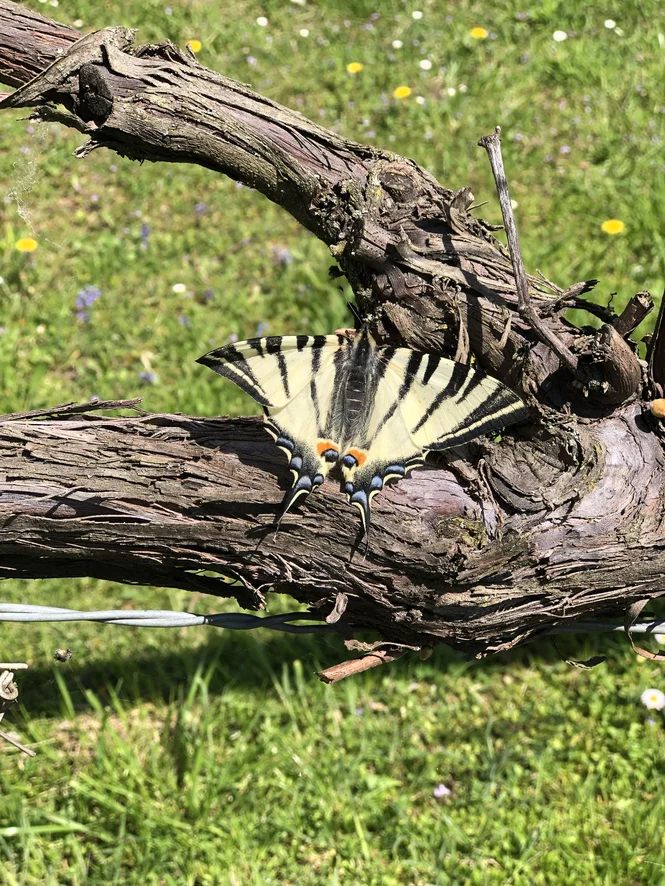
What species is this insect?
Iphiclides podalirius
